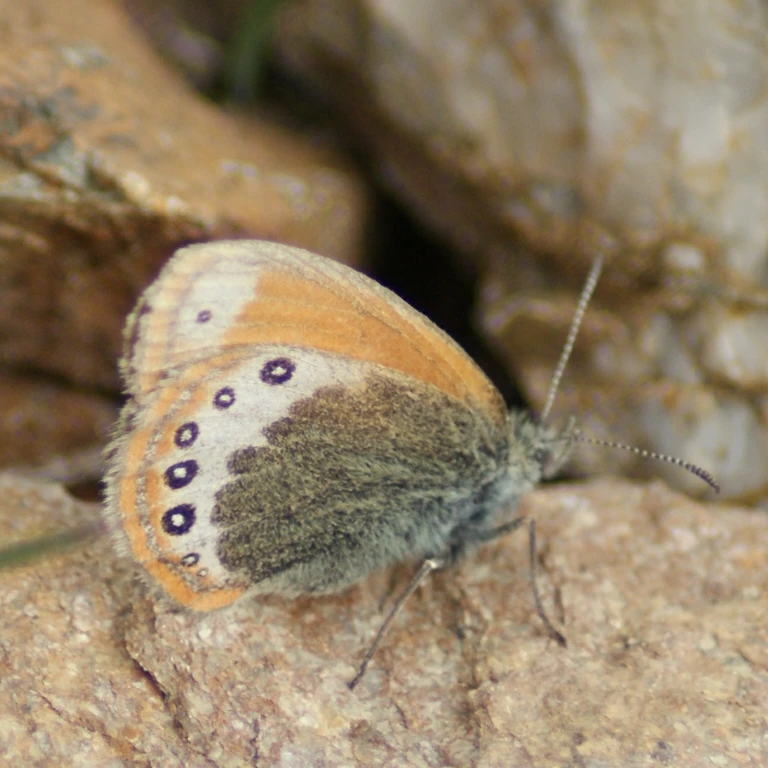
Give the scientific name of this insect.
Coenonympha gardetta
